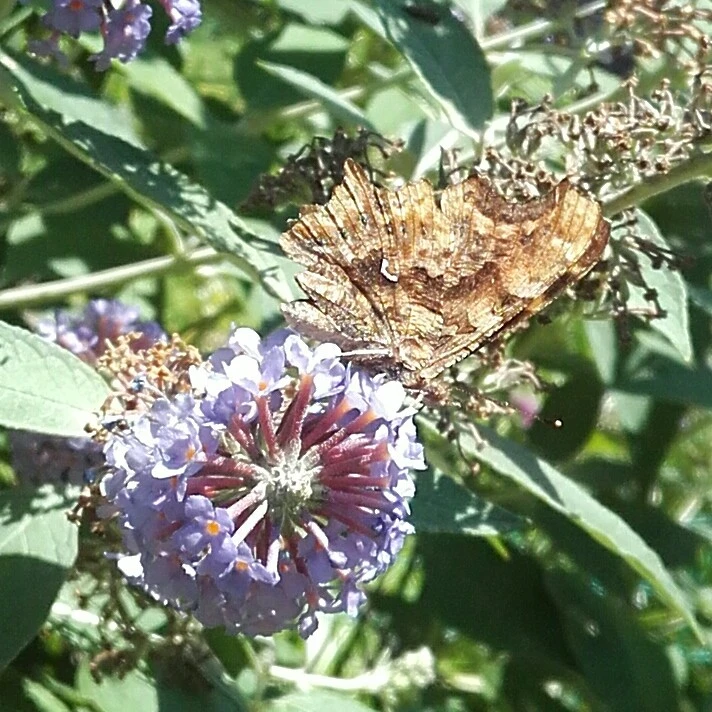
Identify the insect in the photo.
Polygonia c-album
